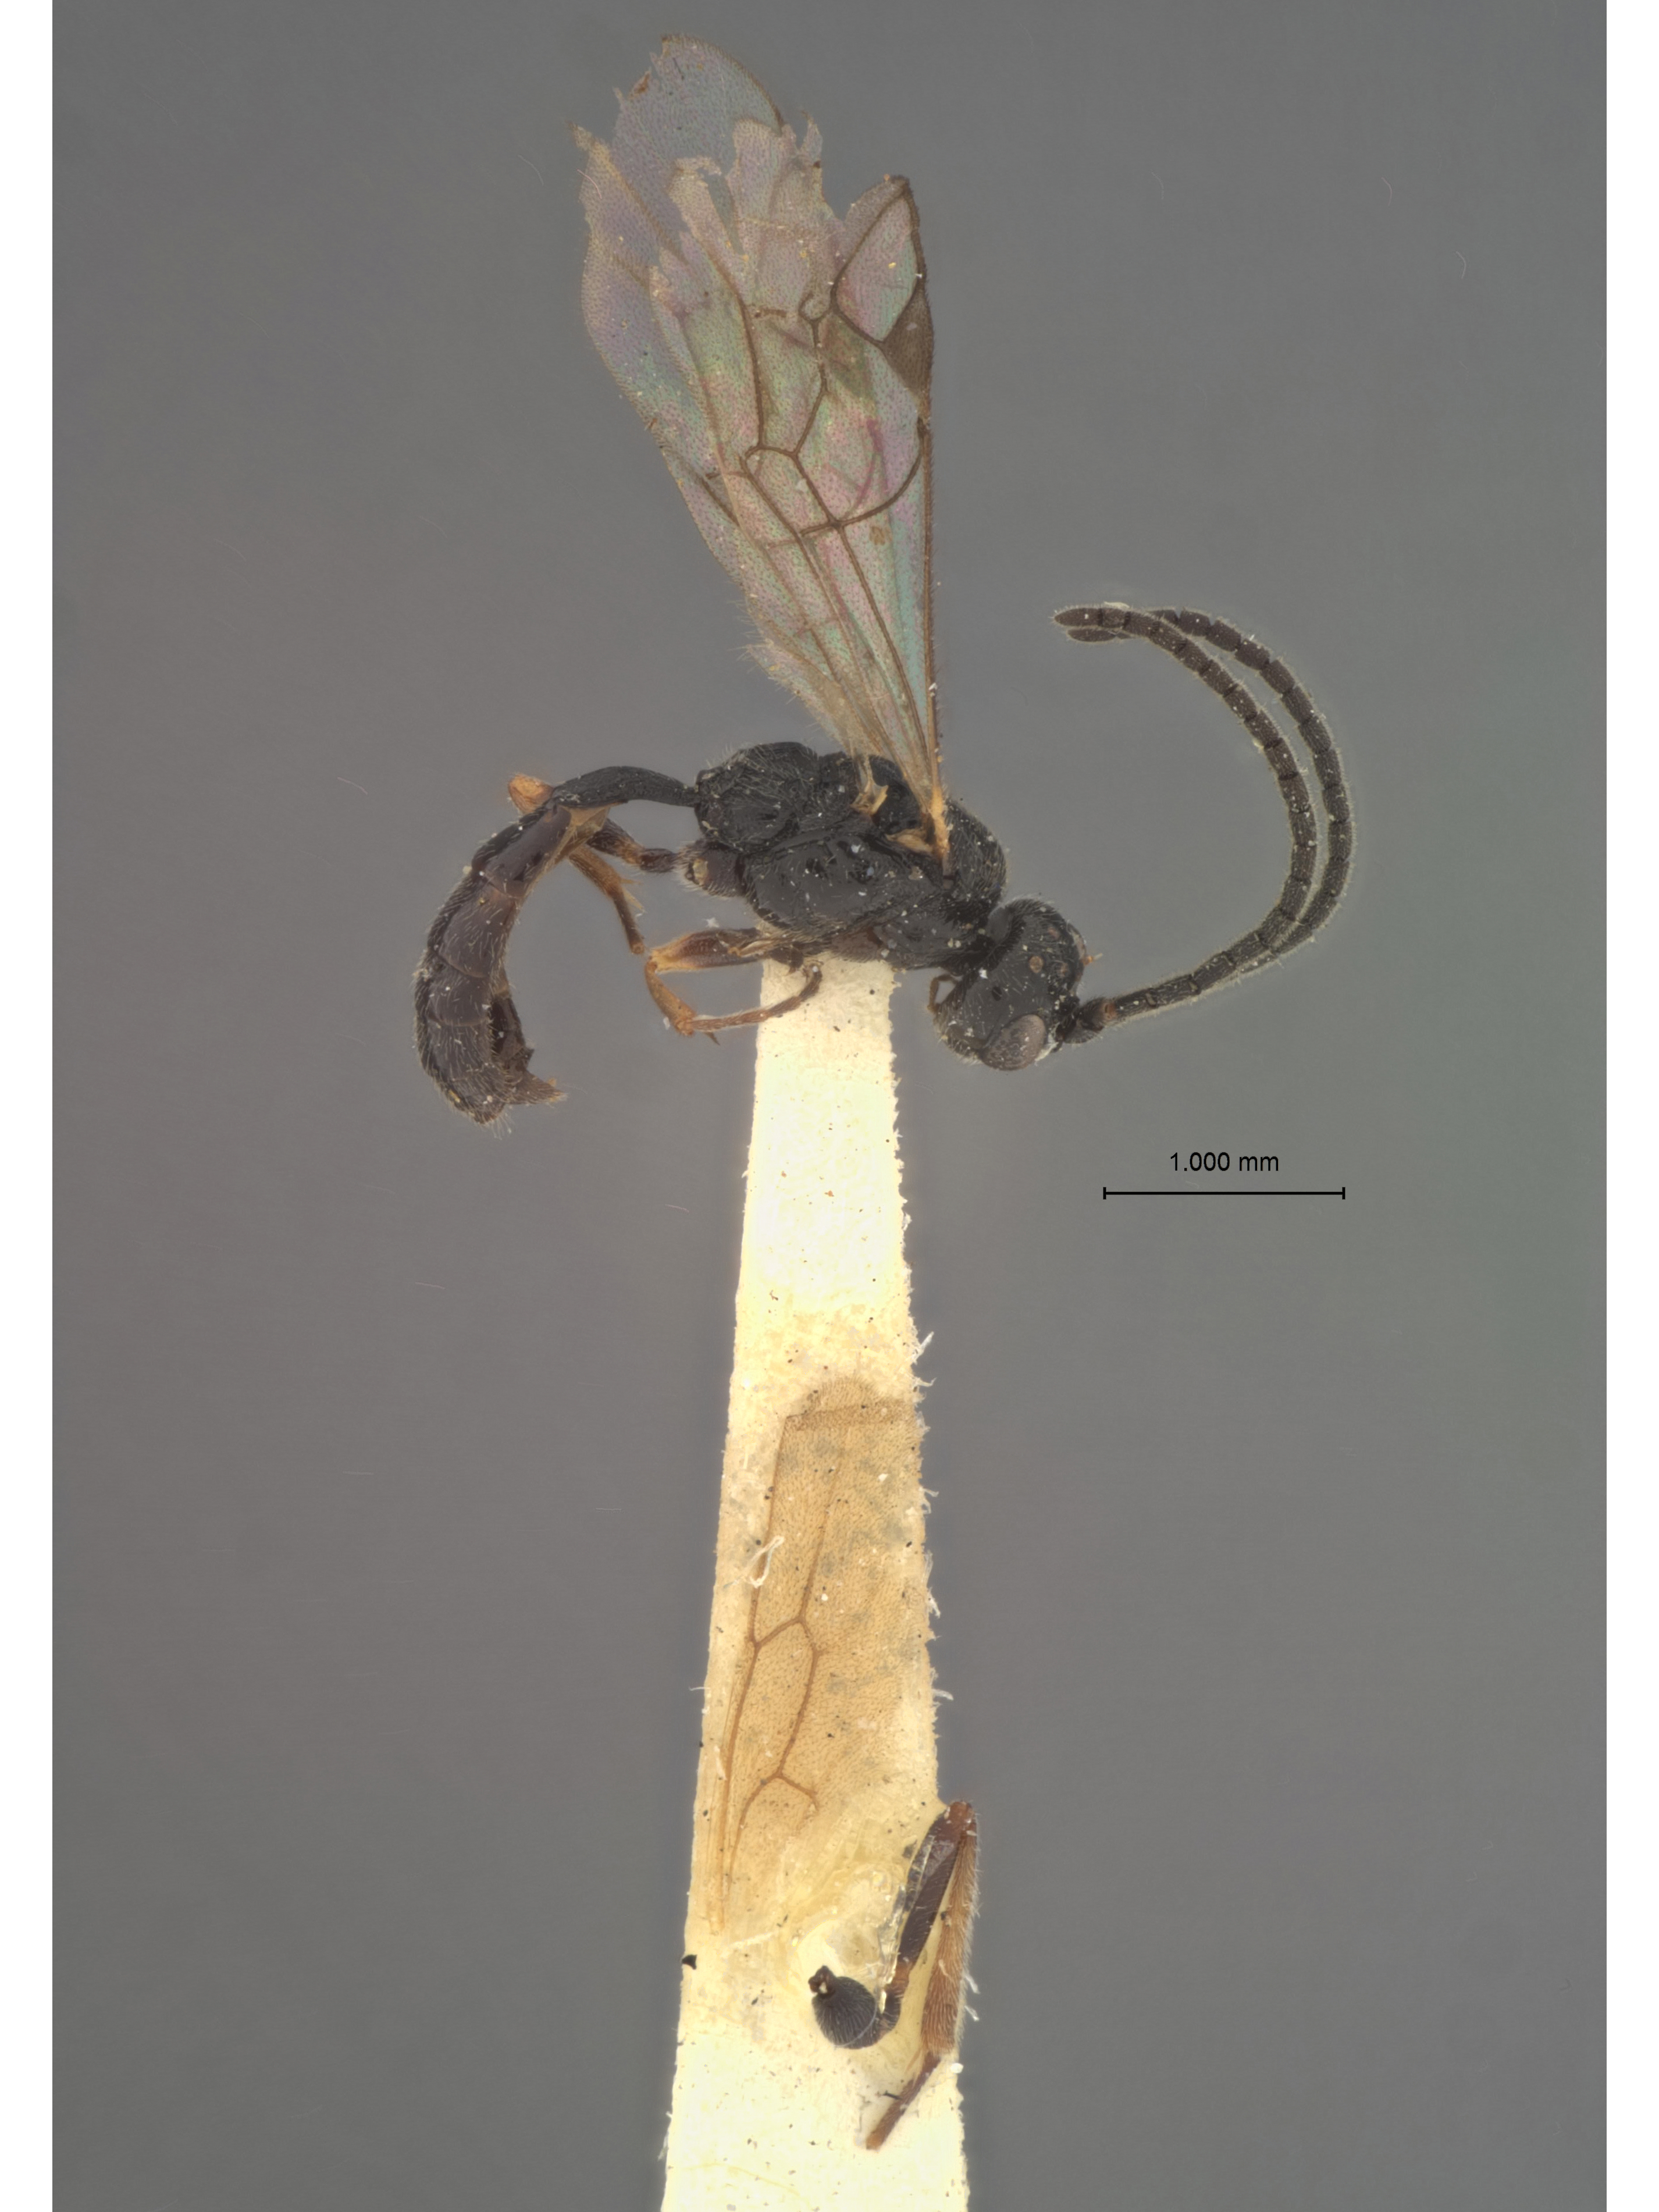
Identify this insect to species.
Habromma nigra
